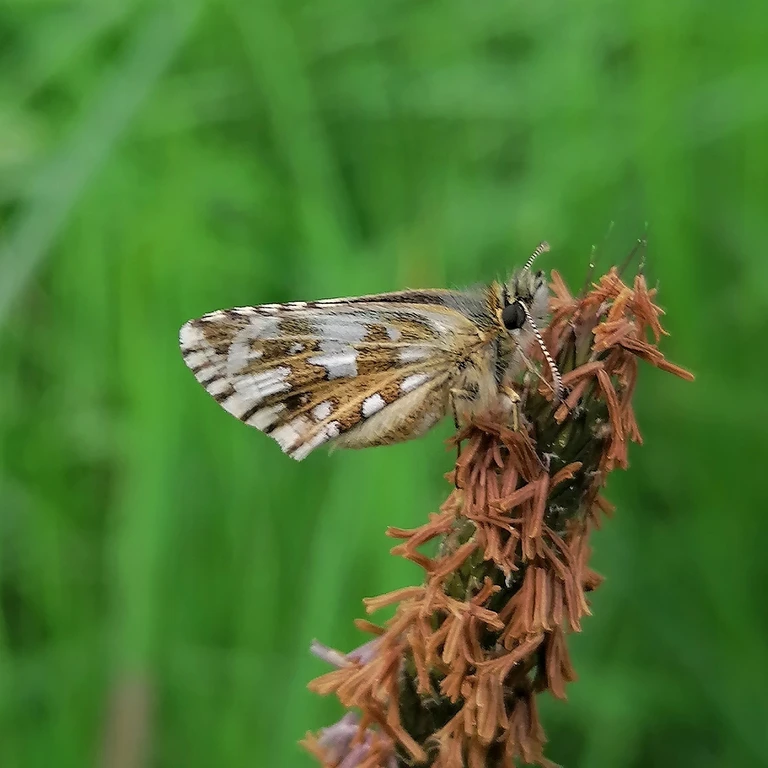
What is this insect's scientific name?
Pyrgus malvae
